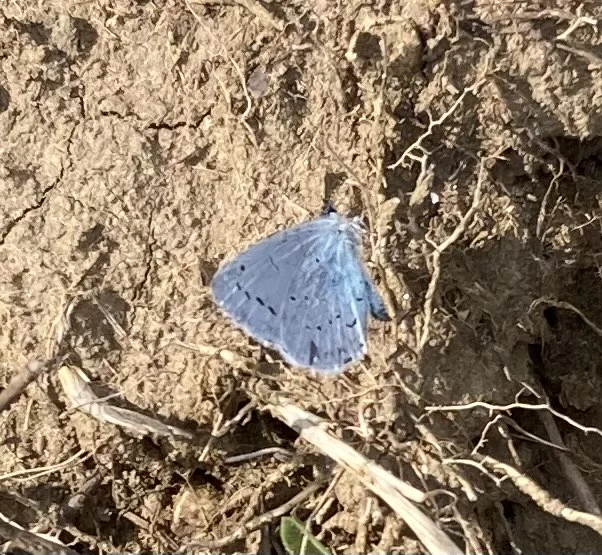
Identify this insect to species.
Celastrina argiolus
